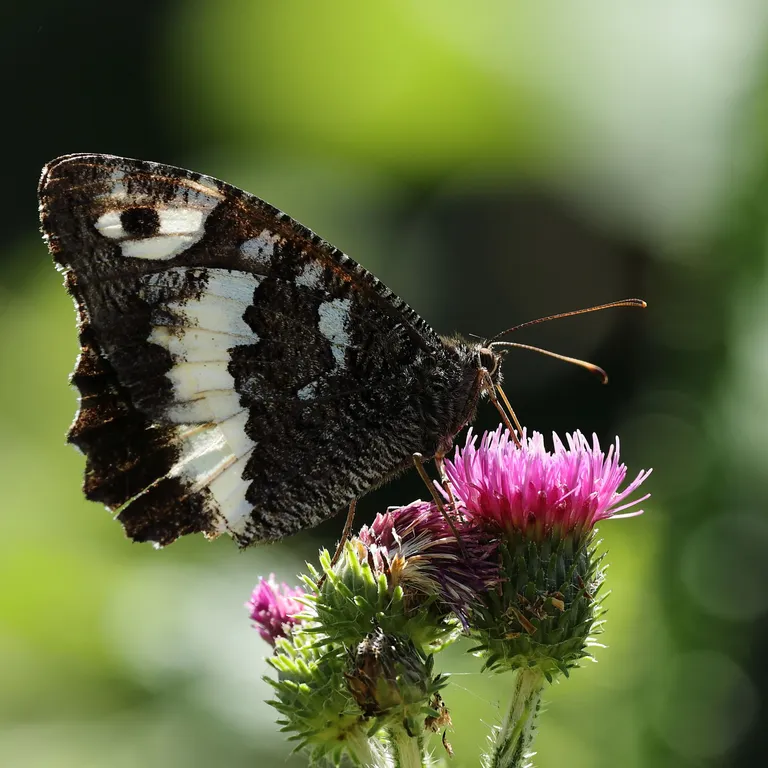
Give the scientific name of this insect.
Brintesia circe
